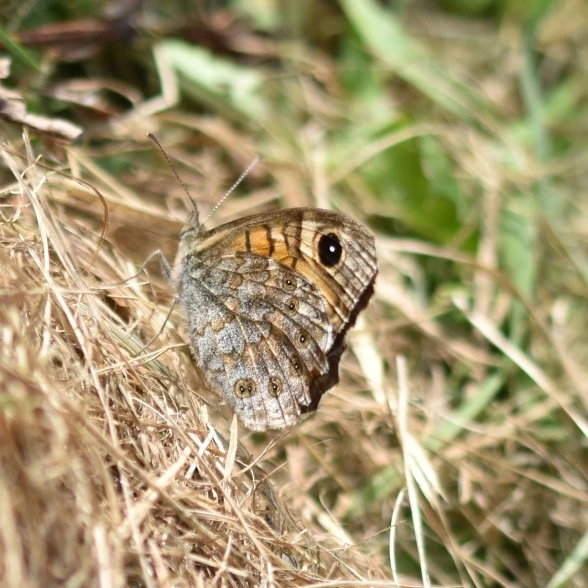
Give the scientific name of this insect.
Lasiommata megera (also Pararge megera)
